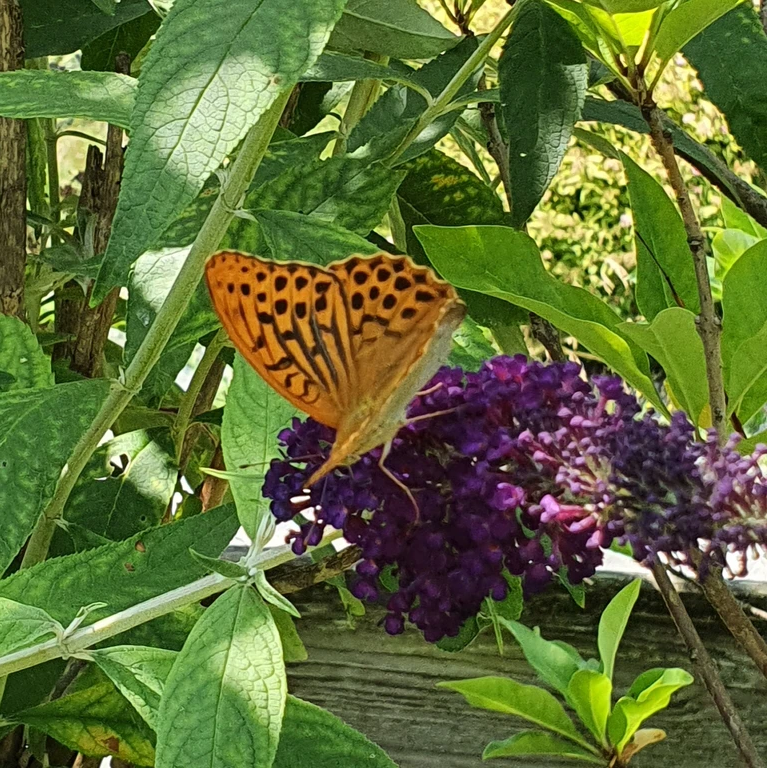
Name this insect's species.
Argynnis paphia
